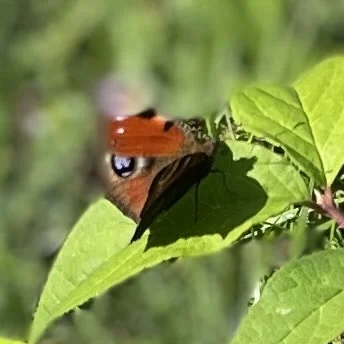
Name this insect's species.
Aglais io
